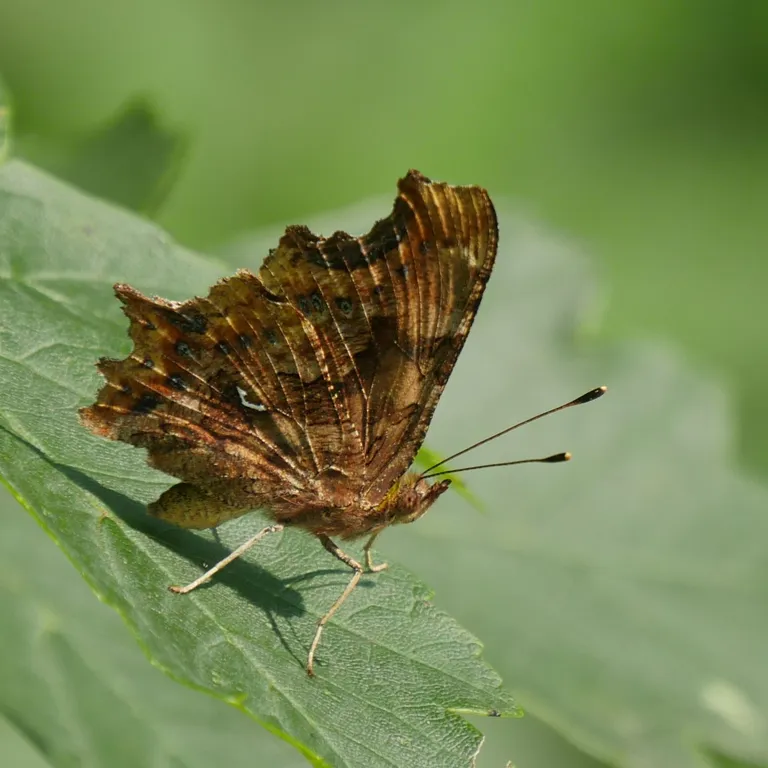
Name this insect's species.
Polygonia c-album
